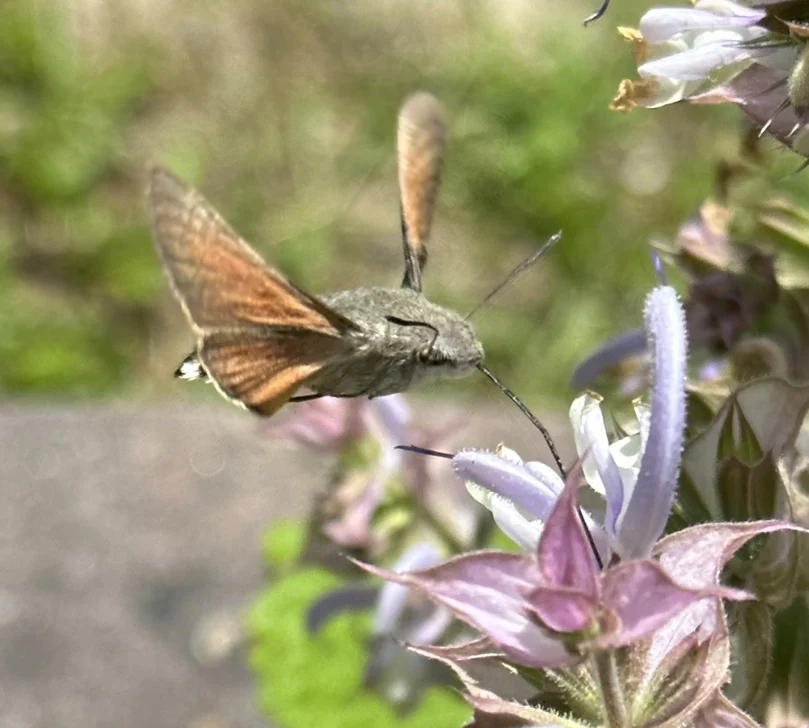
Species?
Macroglossum stellatarum
